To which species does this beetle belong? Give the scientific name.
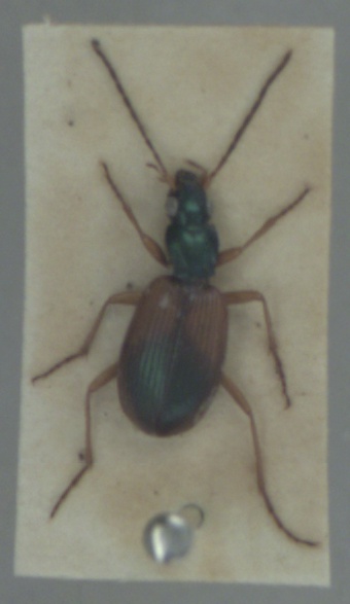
Anchomenus dorsalis
